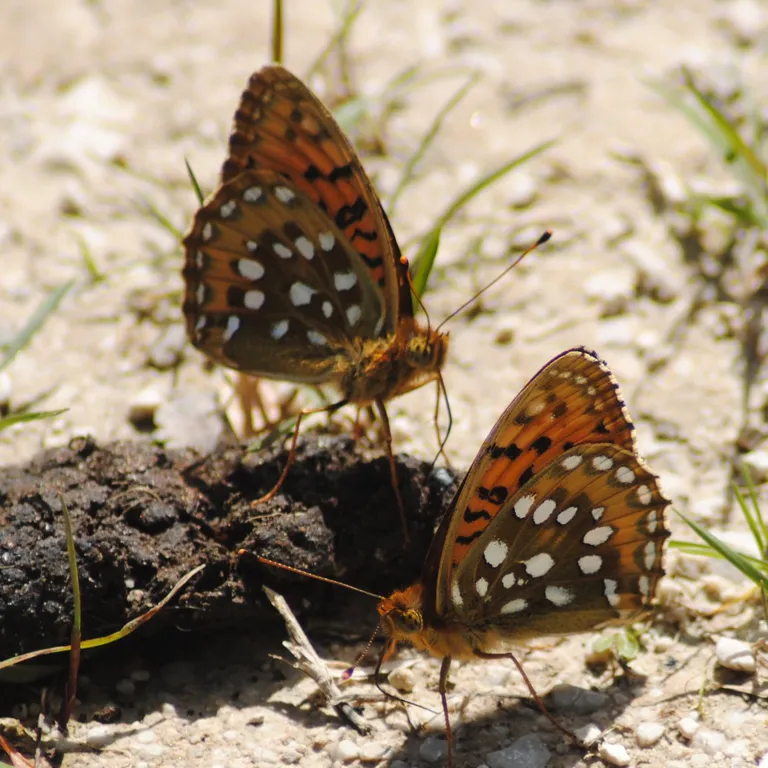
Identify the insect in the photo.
Speyeria aglaja
